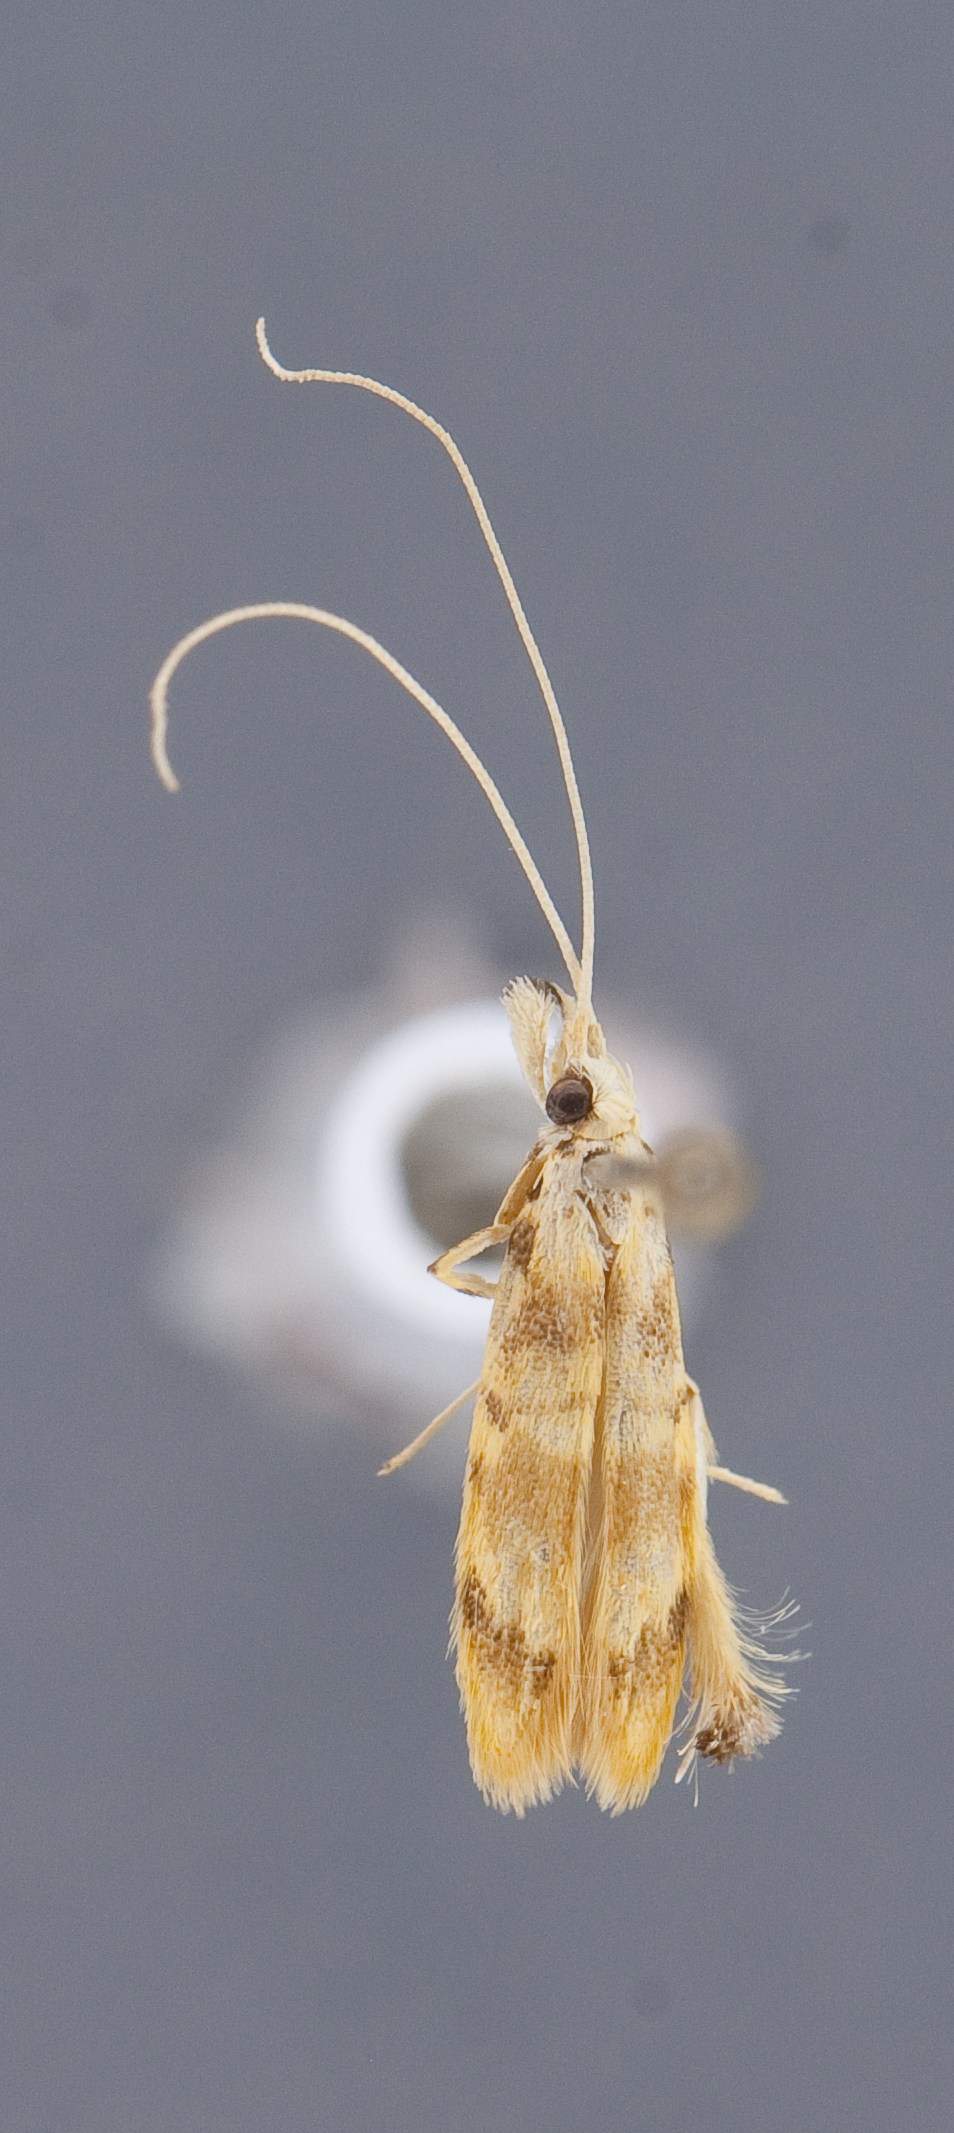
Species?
Timyra antichira
